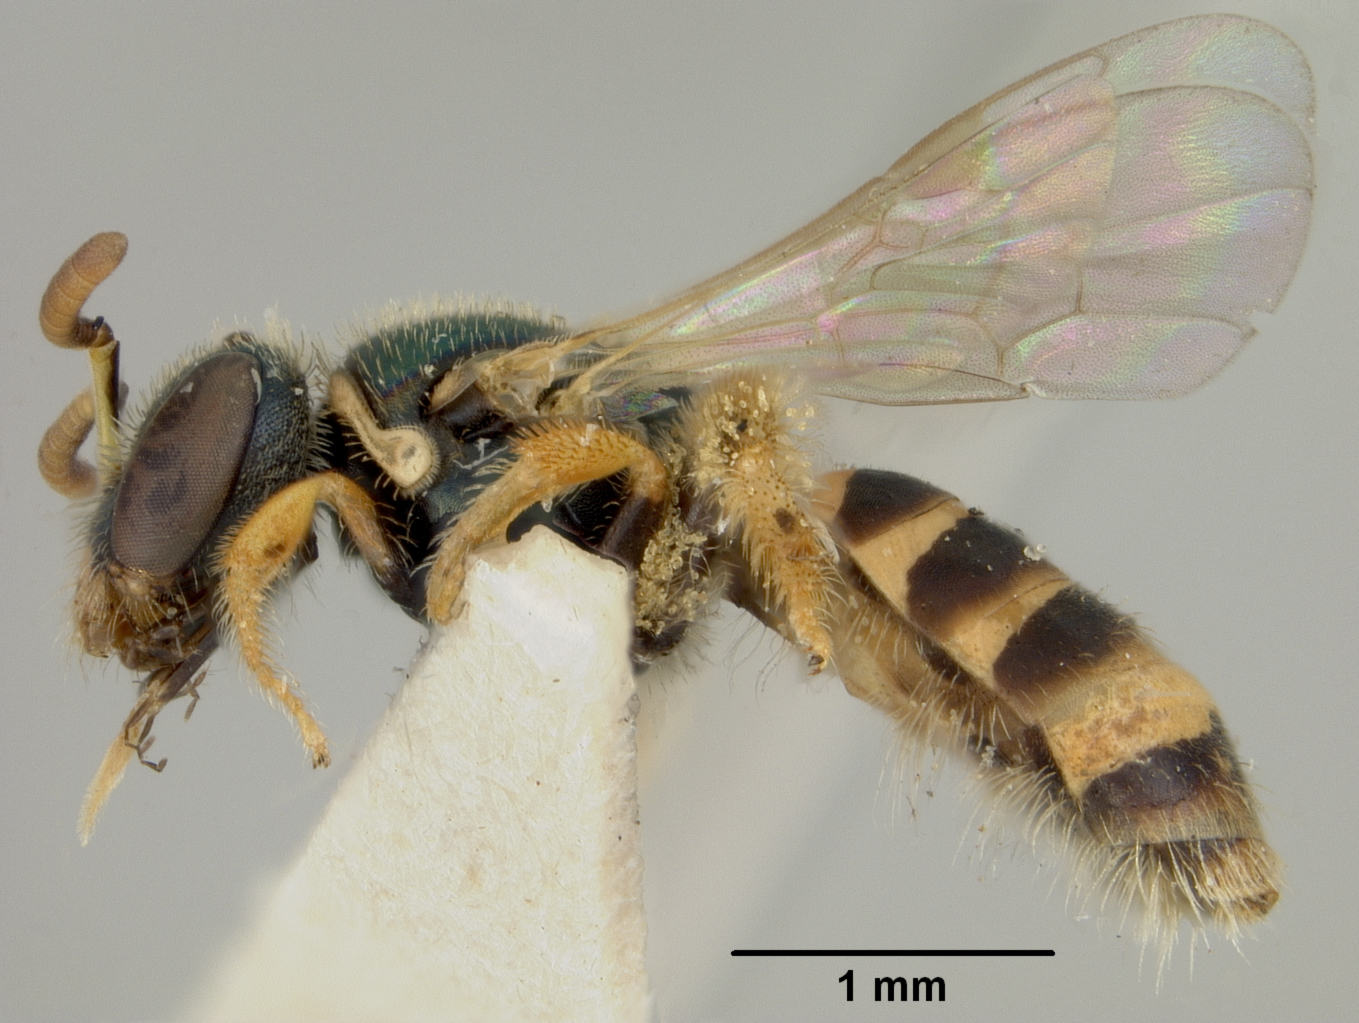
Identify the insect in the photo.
Nomioides striatus
